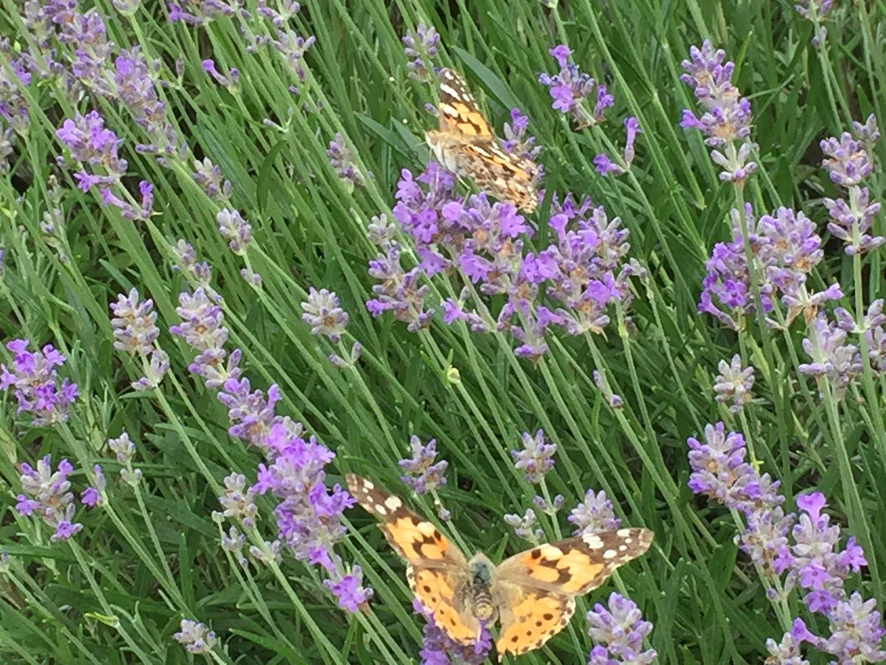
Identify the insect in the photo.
Vanessa cardui
